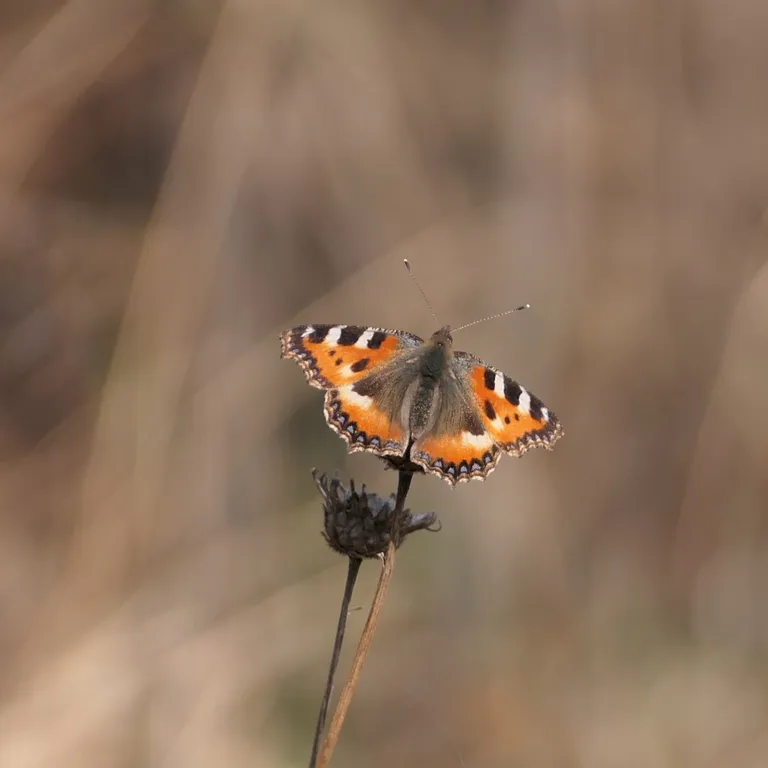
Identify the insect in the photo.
Aglais urticae
